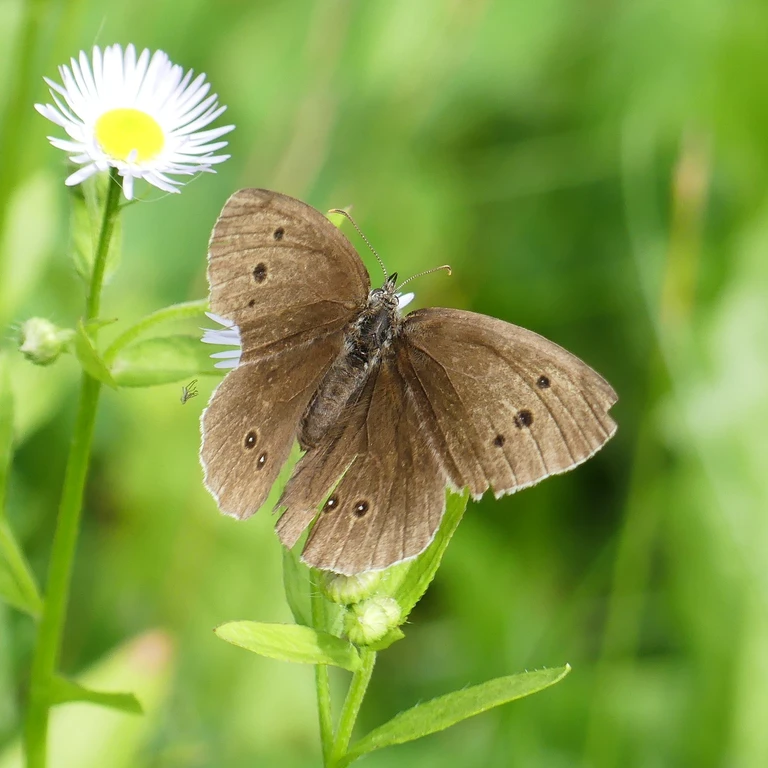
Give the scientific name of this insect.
Aphantopus hyperantus
